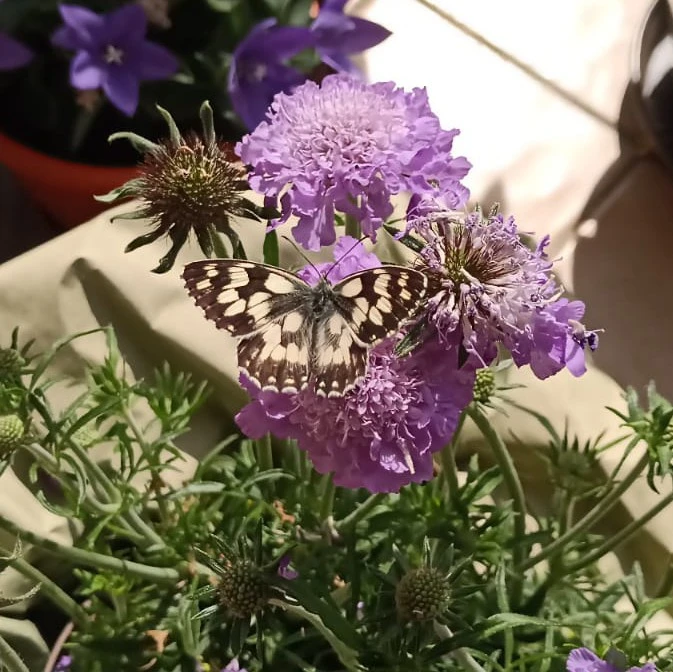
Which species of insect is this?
Melanargia galathea
